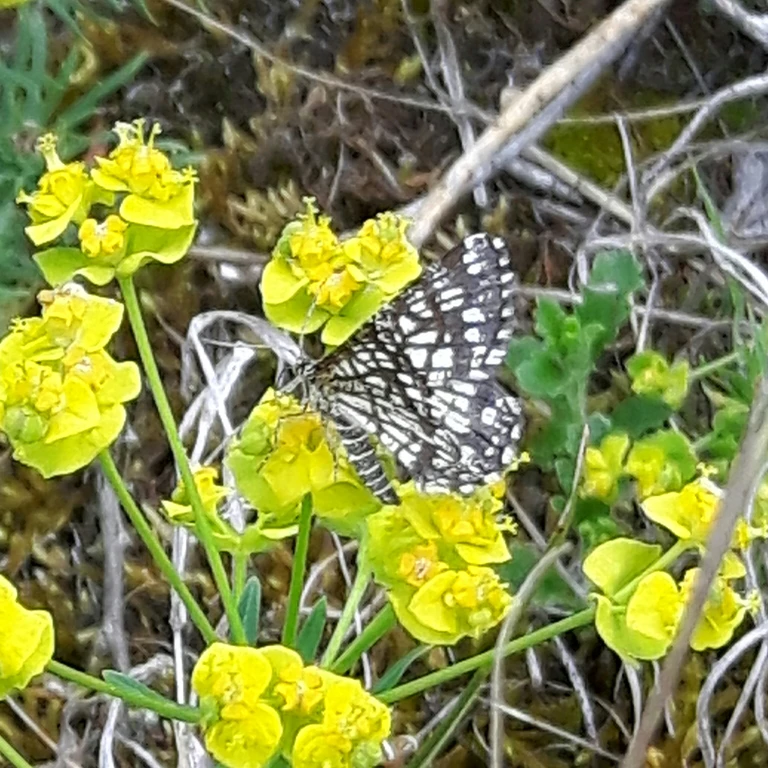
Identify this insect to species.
Chiasmia clathrata
